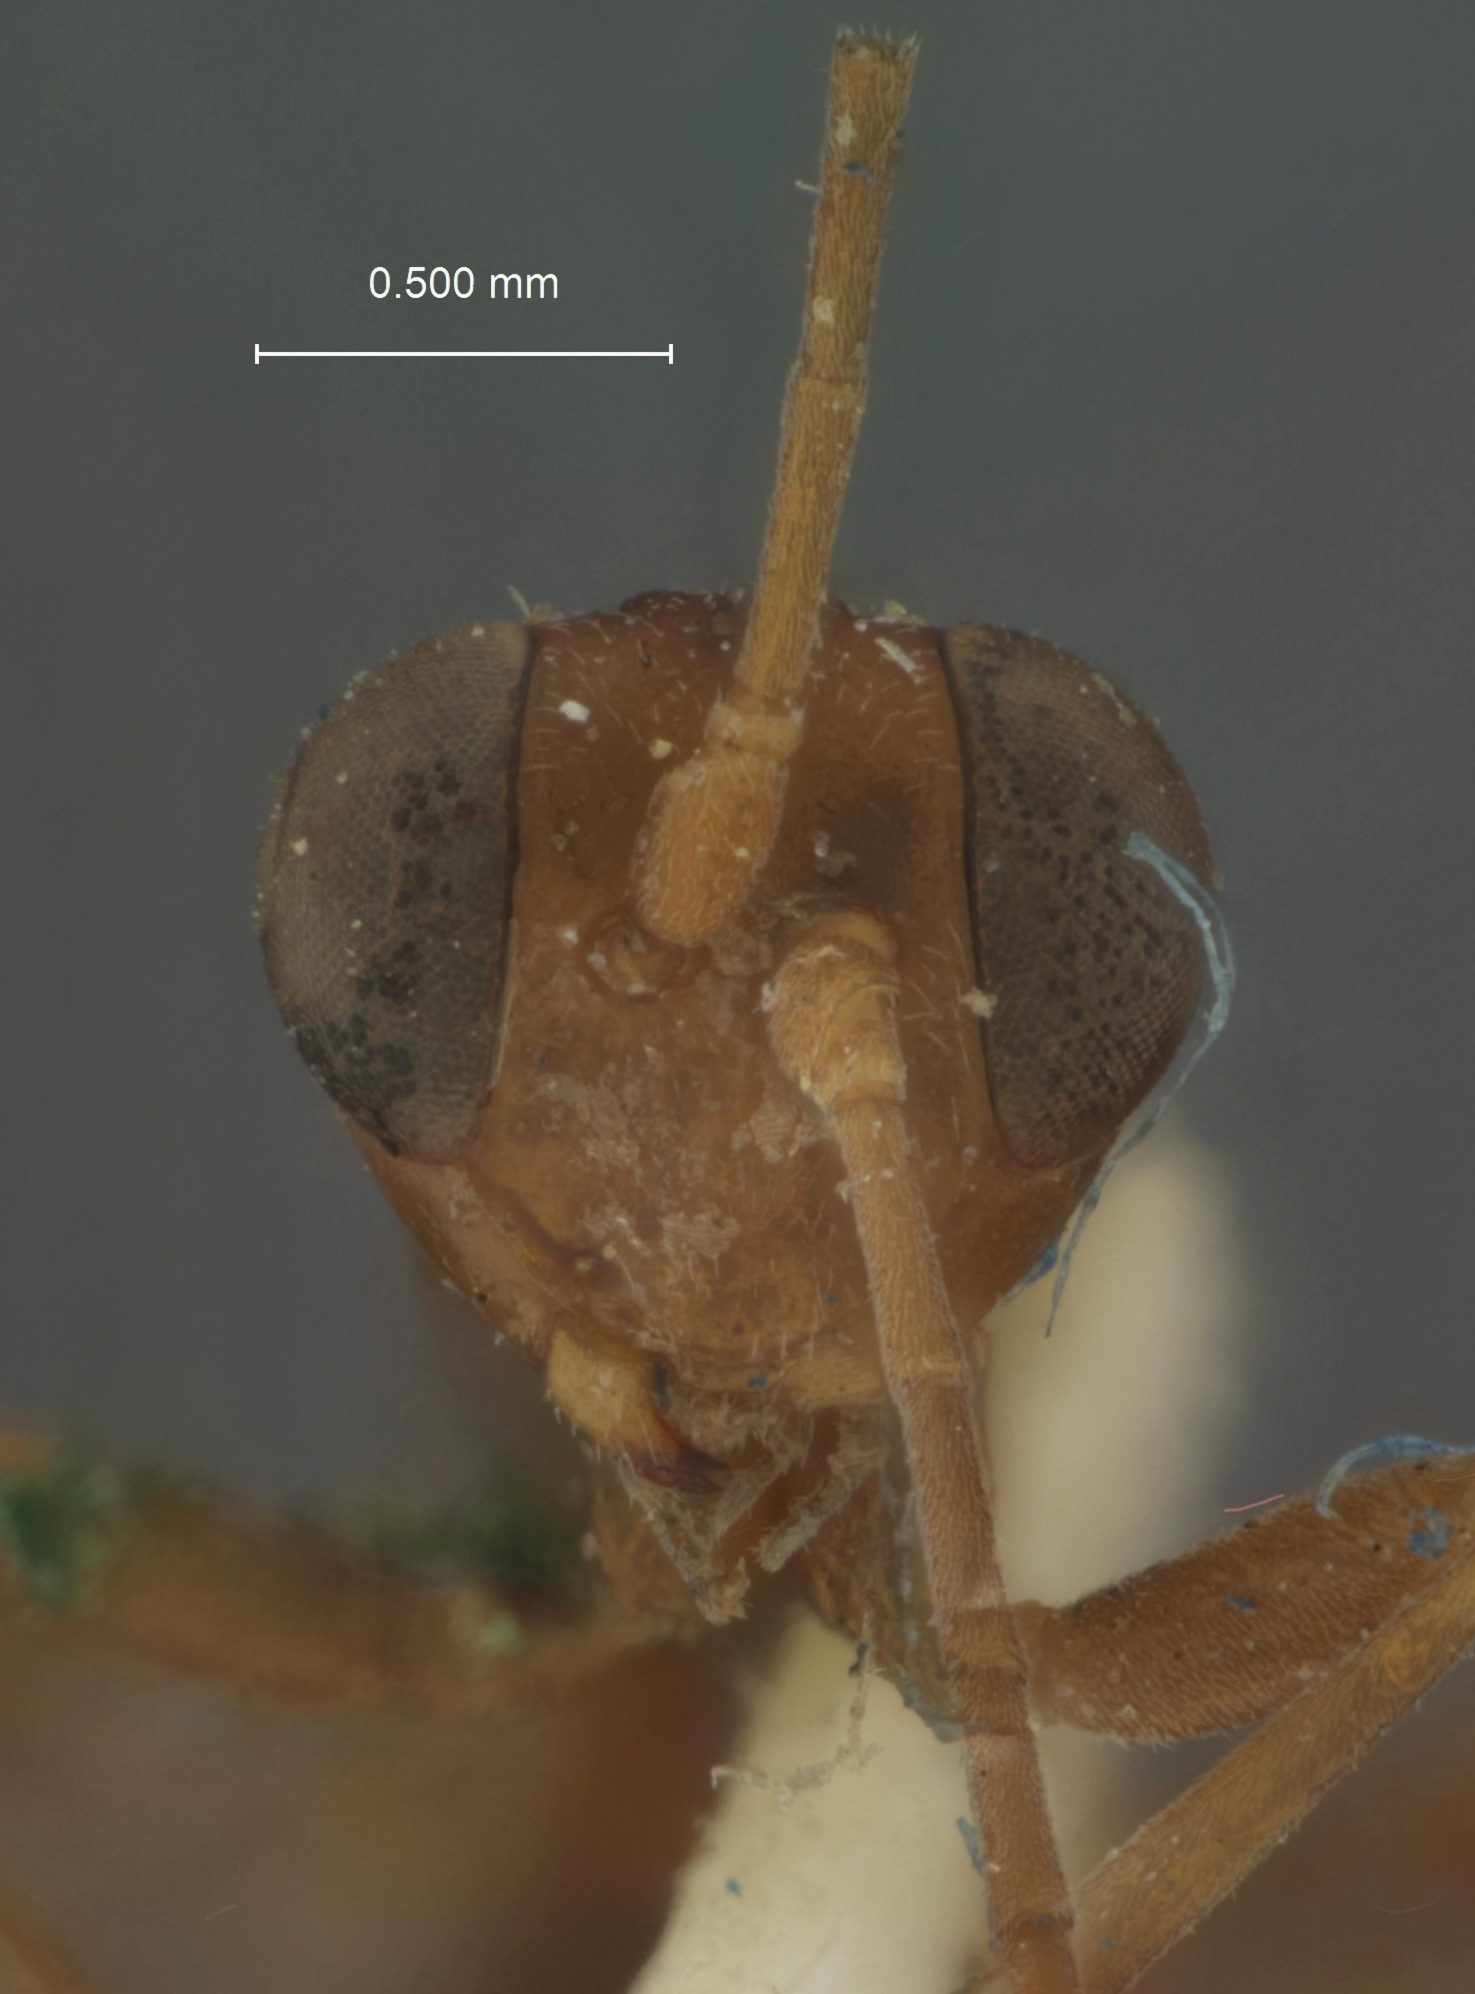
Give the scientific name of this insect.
Pezomachus flavocinctus
